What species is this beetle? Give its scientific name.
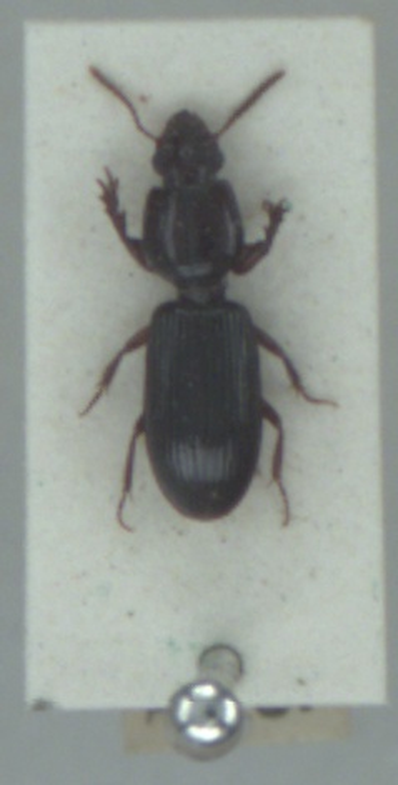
Clivina fossor
